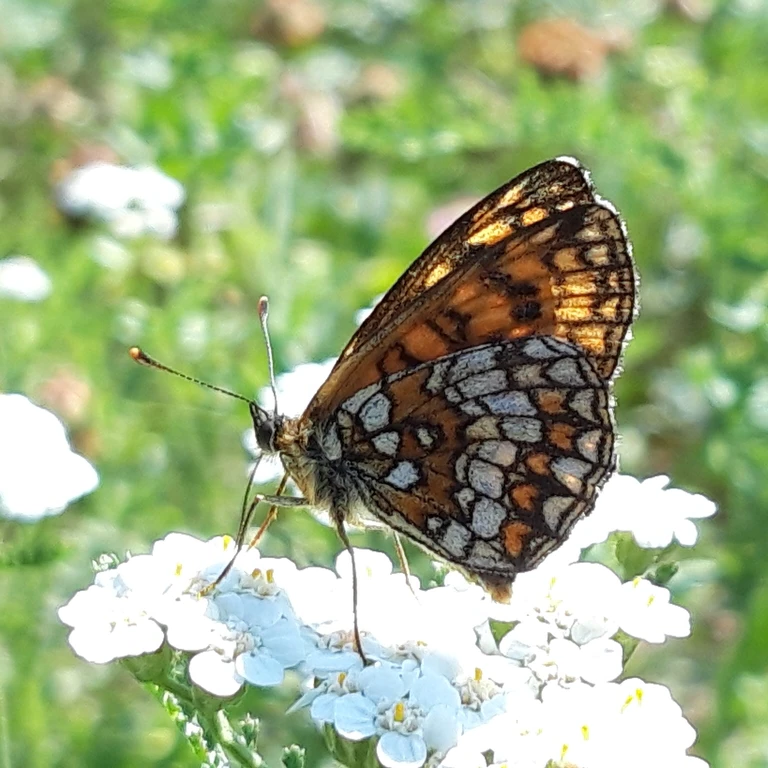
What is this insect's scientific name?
Melitaea athalia
